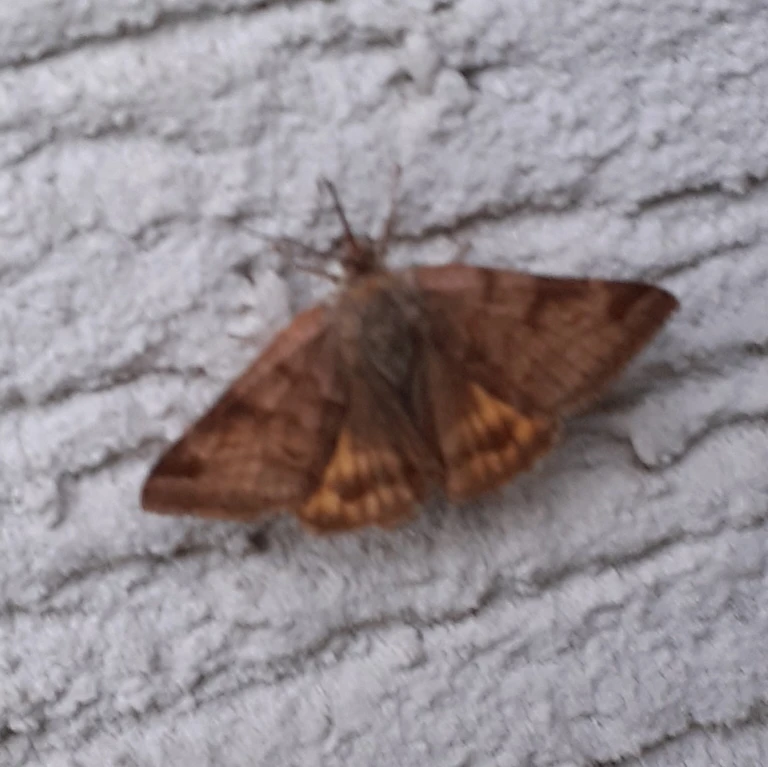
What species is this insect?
Euclidia glyphica
